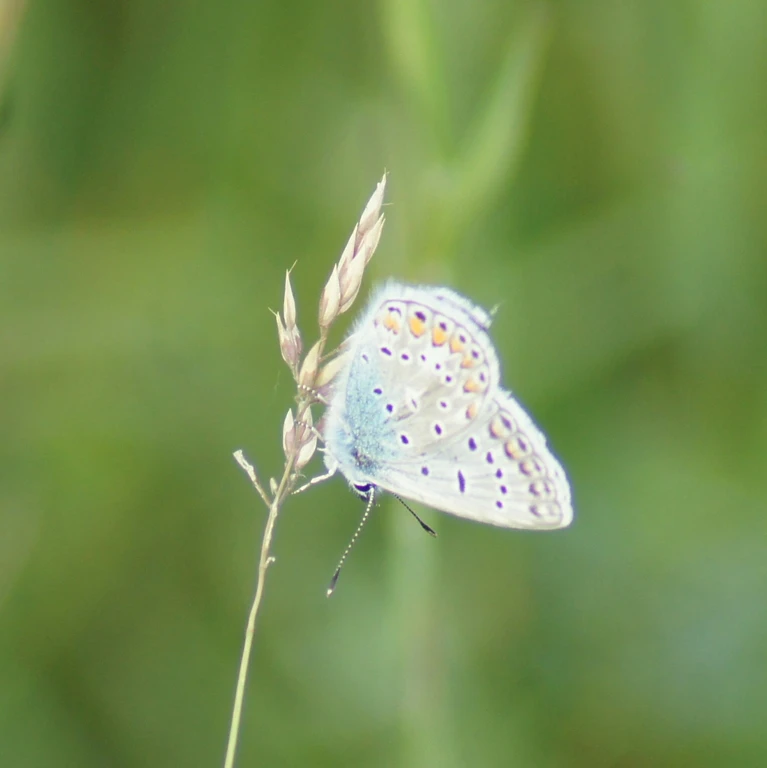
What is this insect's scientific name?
Polyommatus icarus
